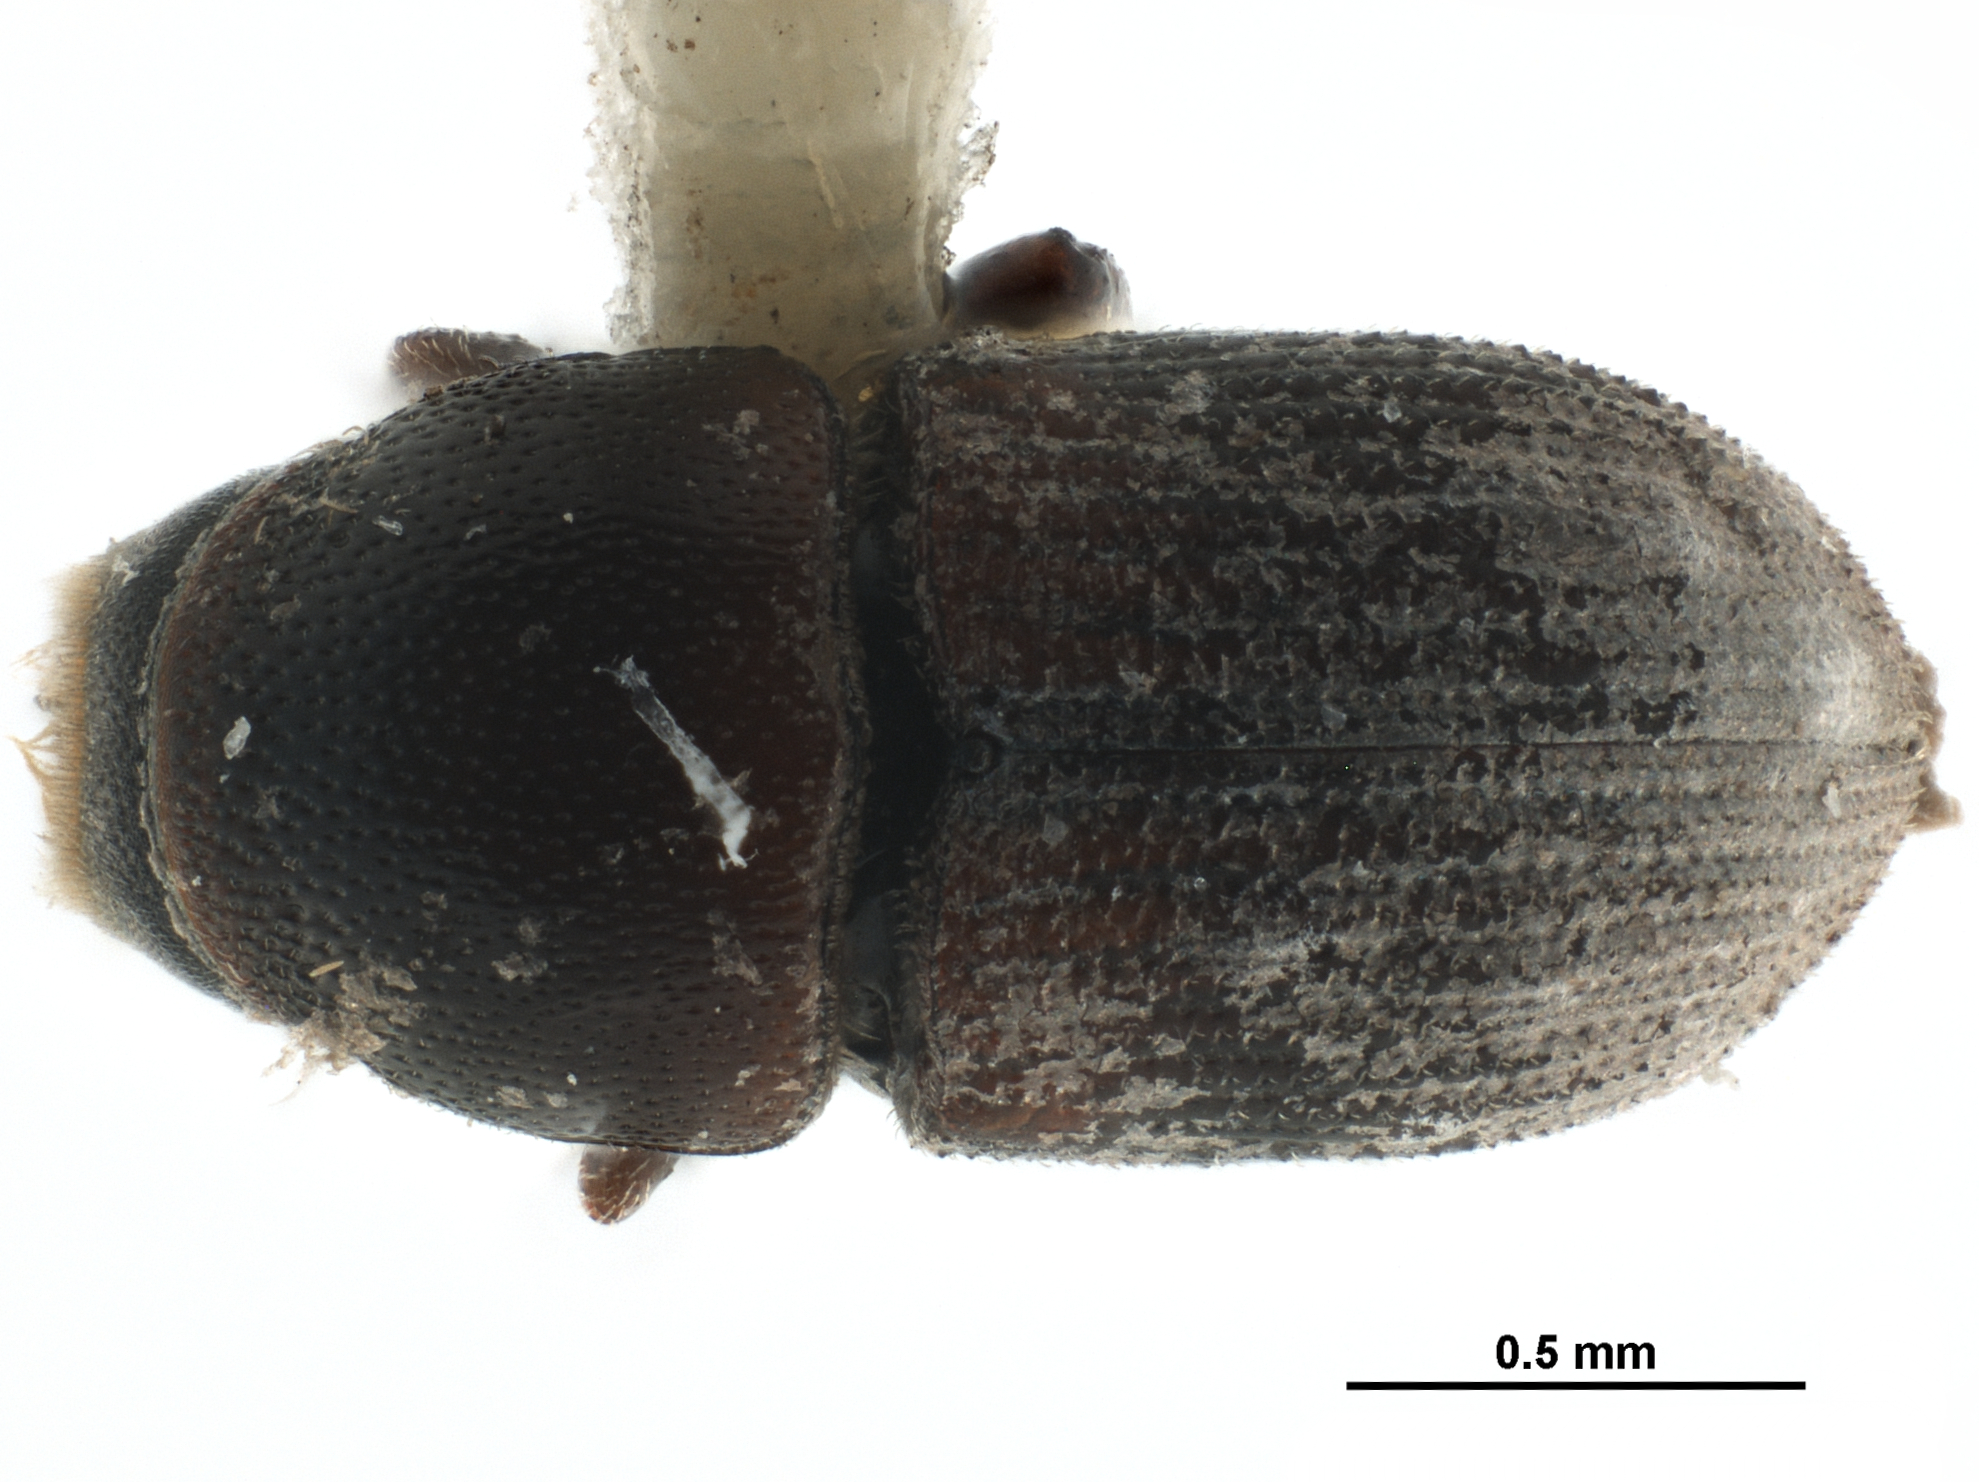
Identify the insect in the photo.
Loganius recavus
